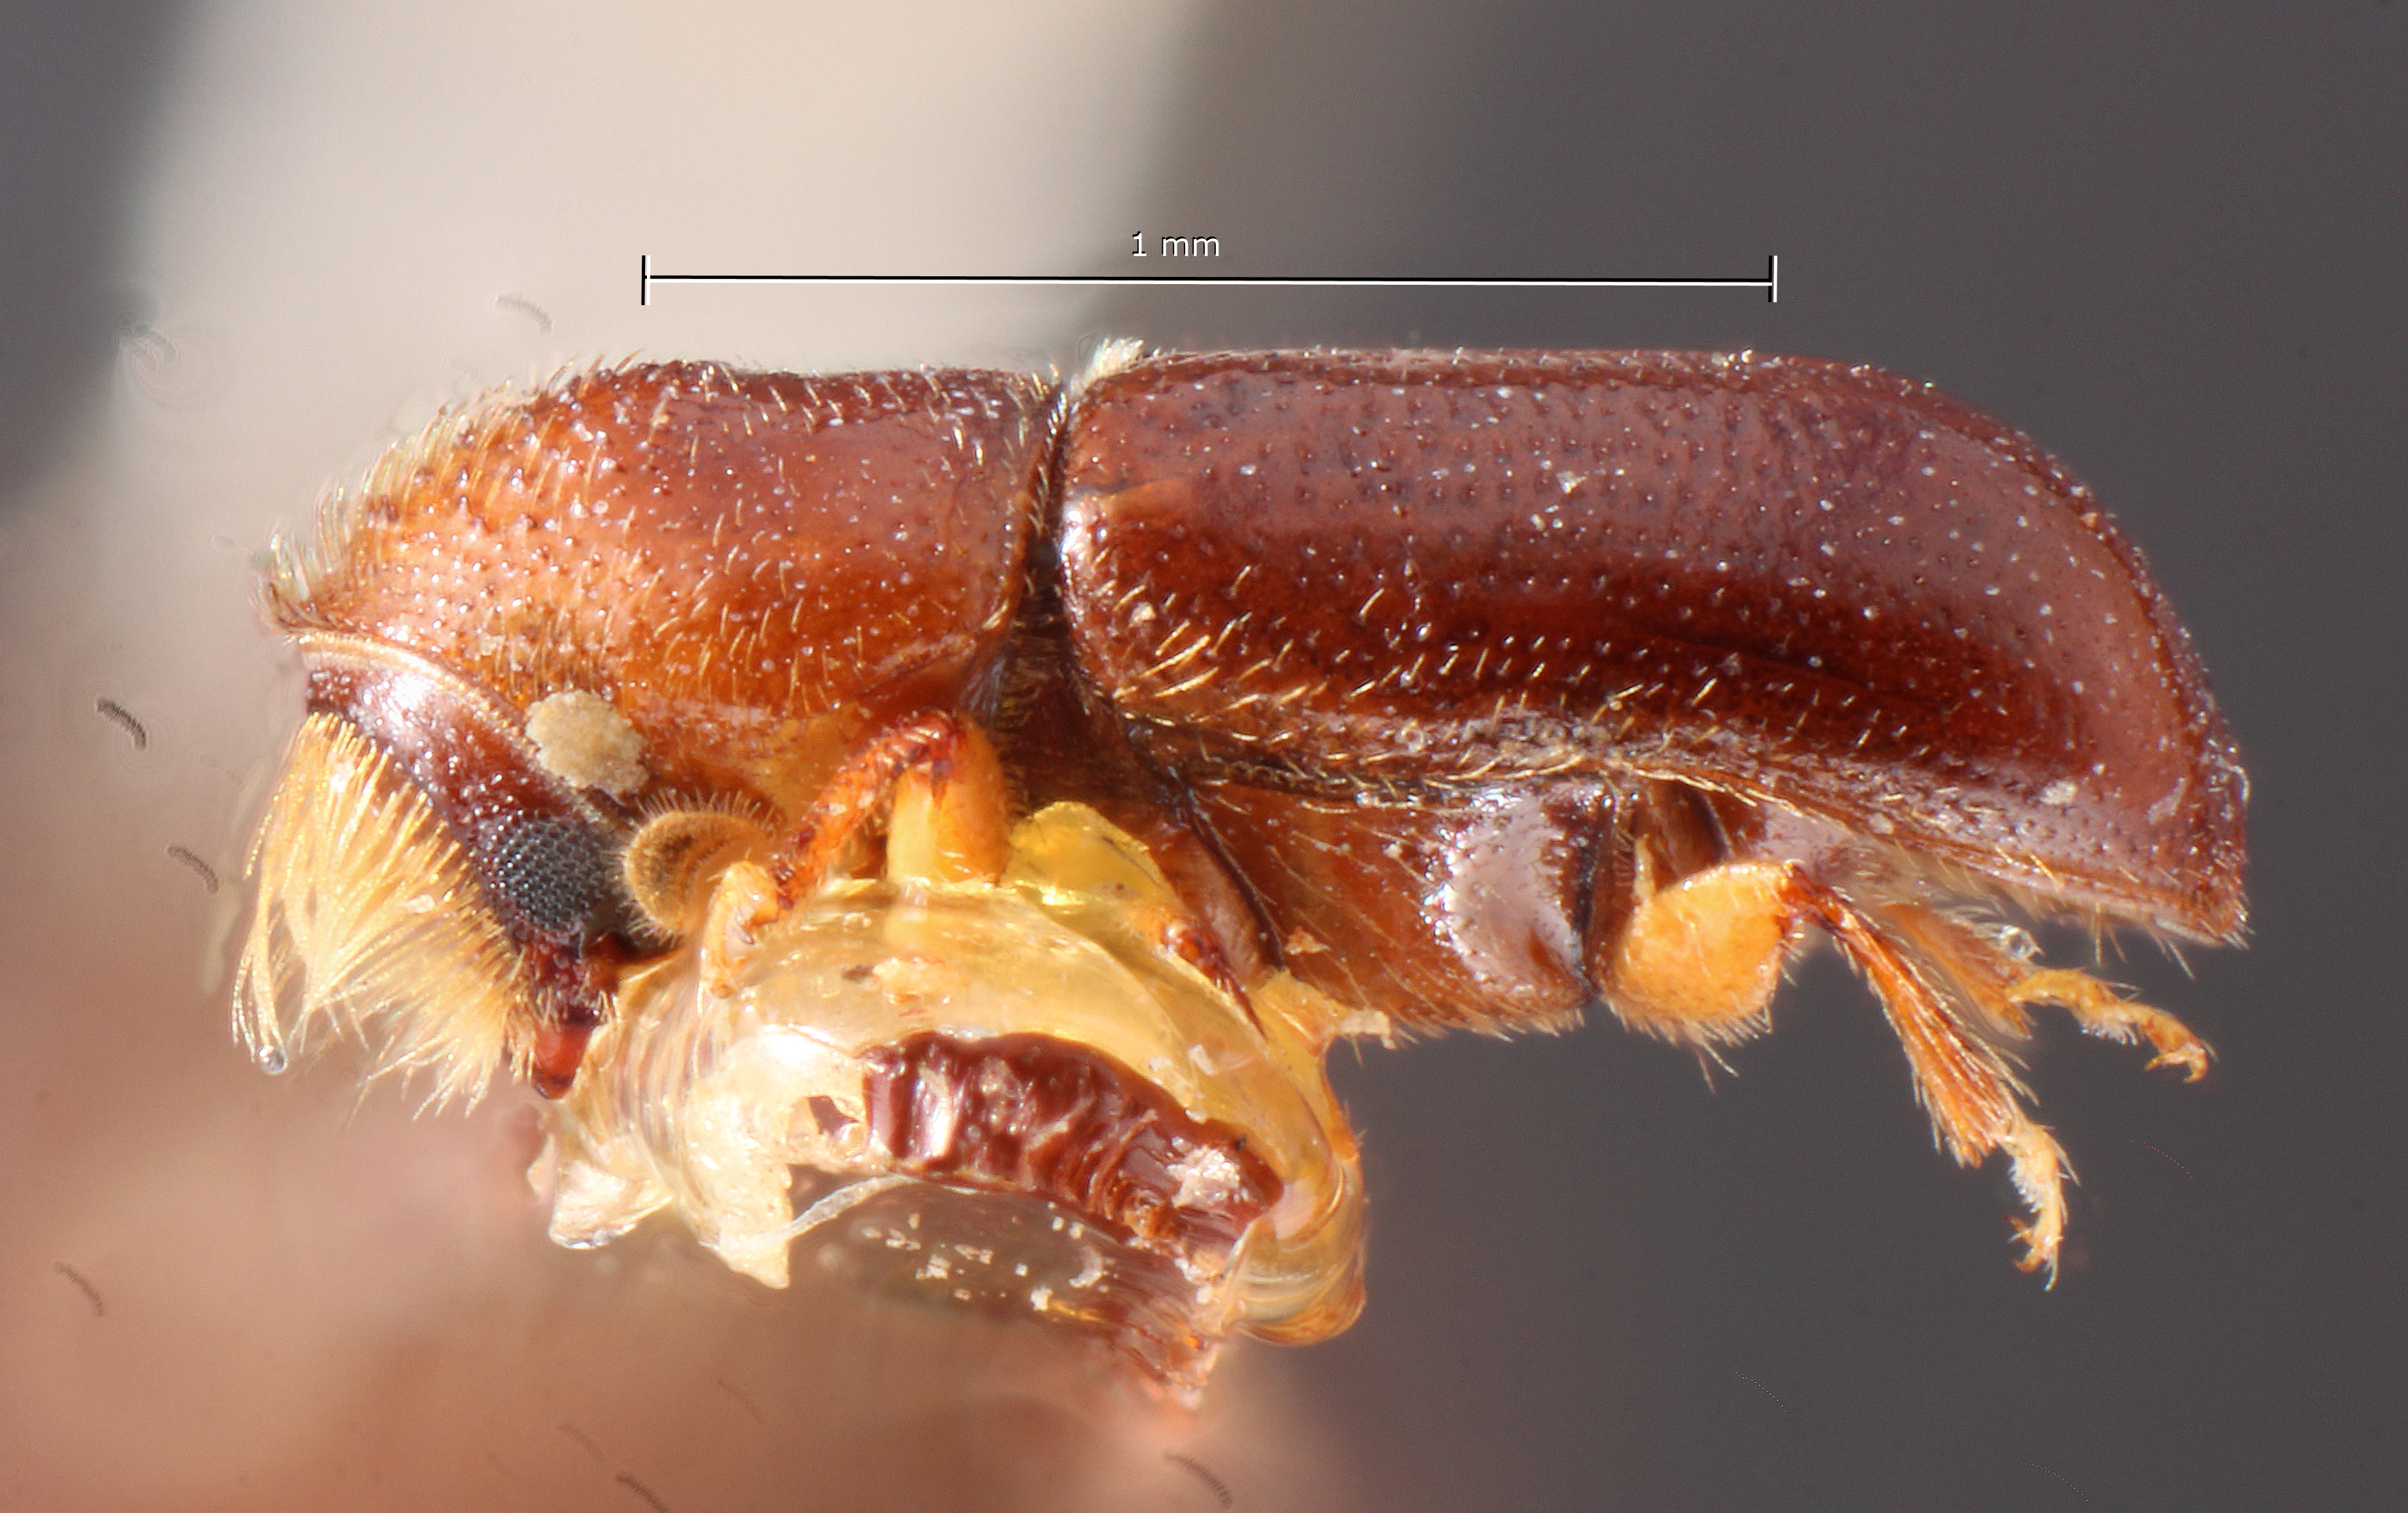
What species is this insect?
Pityophthorus navus
